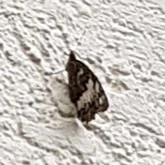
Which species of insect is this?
Brintesia circe
